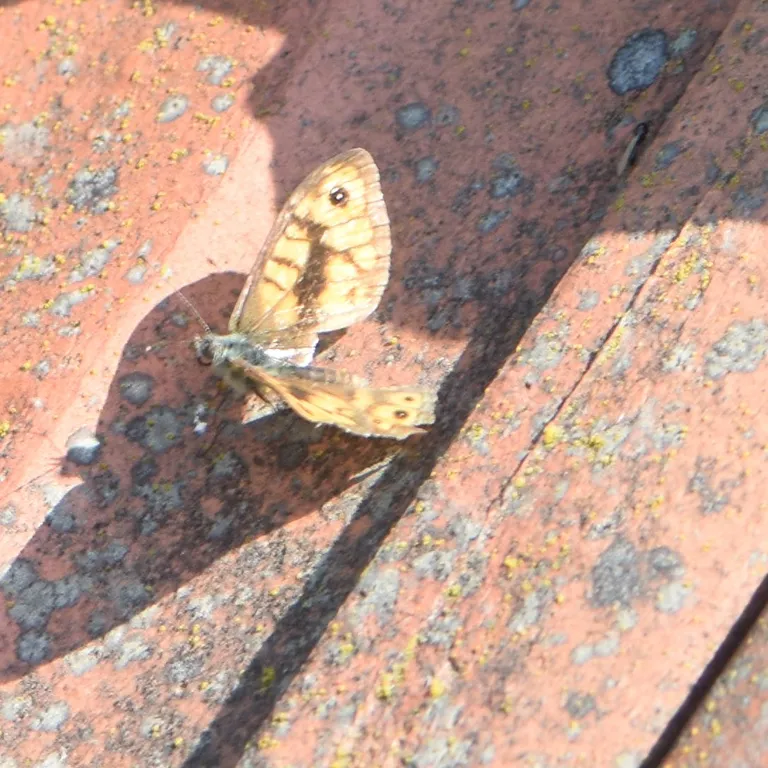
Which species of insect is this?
Lasiommata megera (also Pararge megera)
